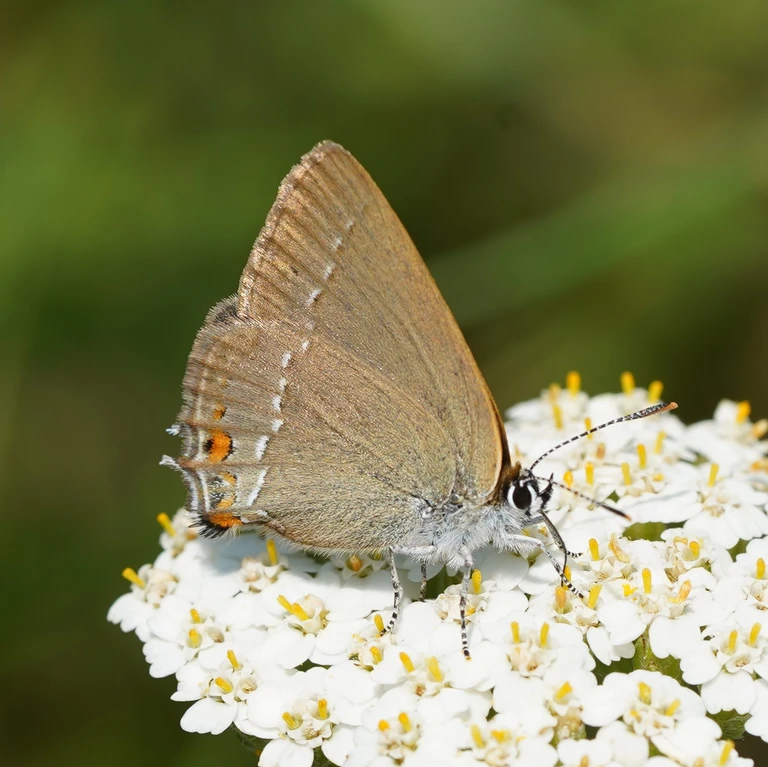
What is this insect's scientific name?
Satyrium acaciae (also Strymon acaciae)
